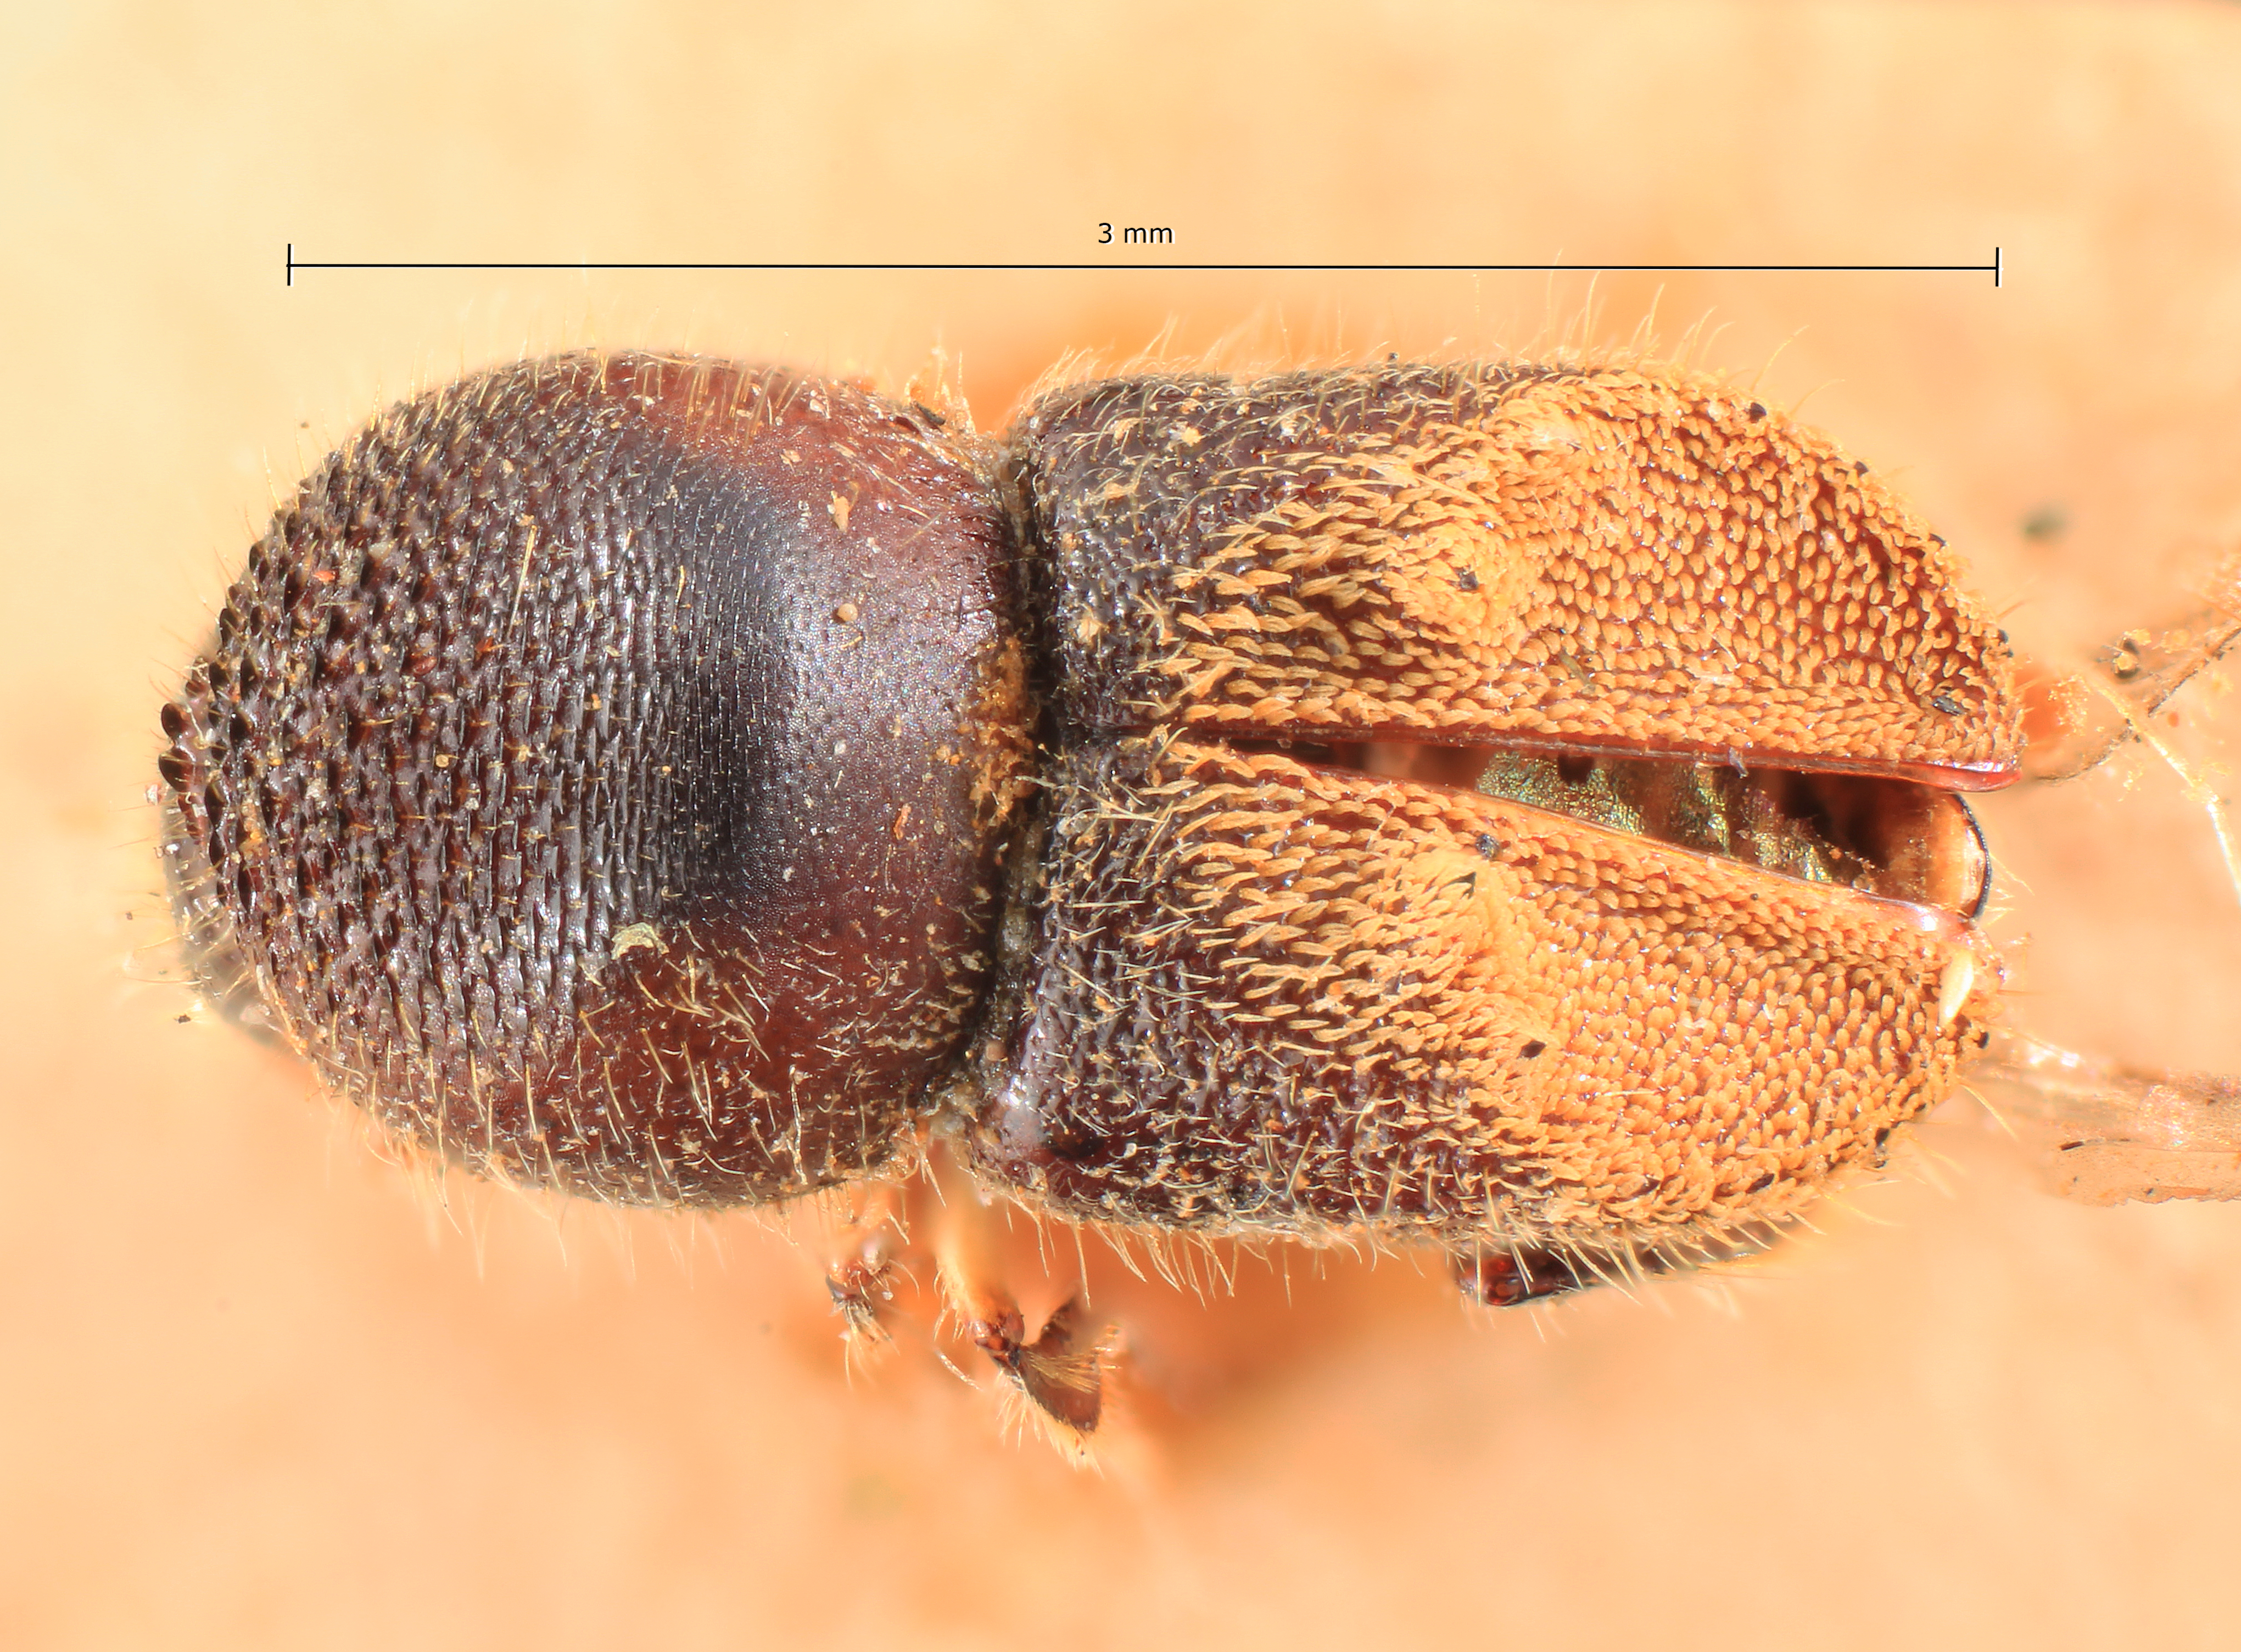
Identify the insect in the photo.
Xyleborus squamulosus
